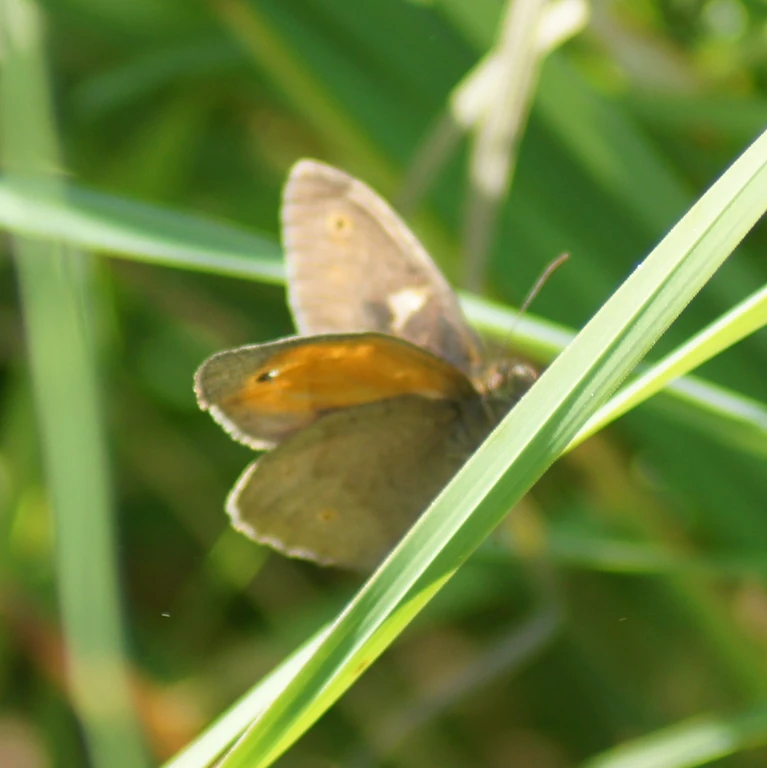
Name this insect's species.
Maniola jurtina
